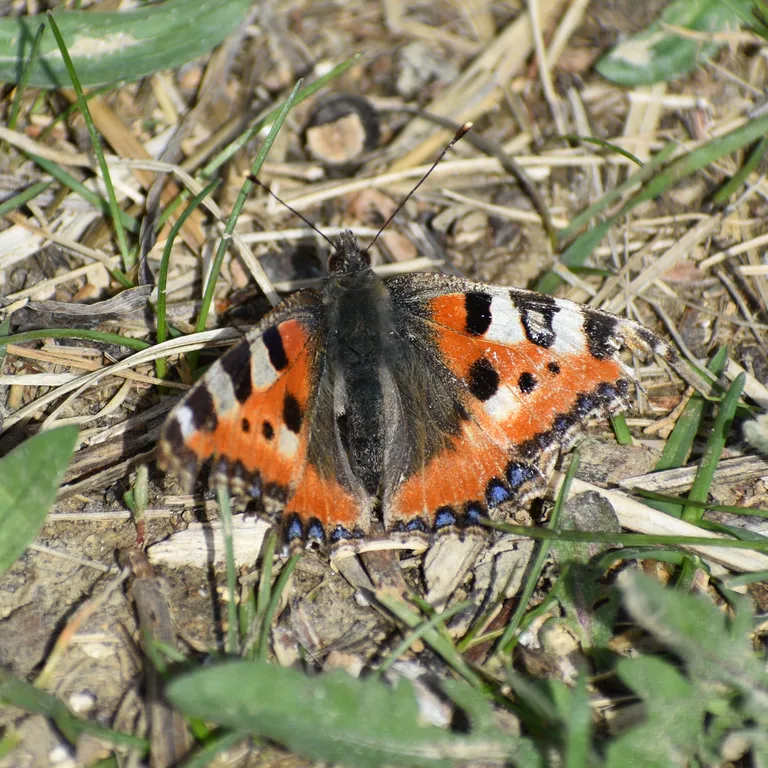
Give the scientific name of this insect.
Aglais urticae
